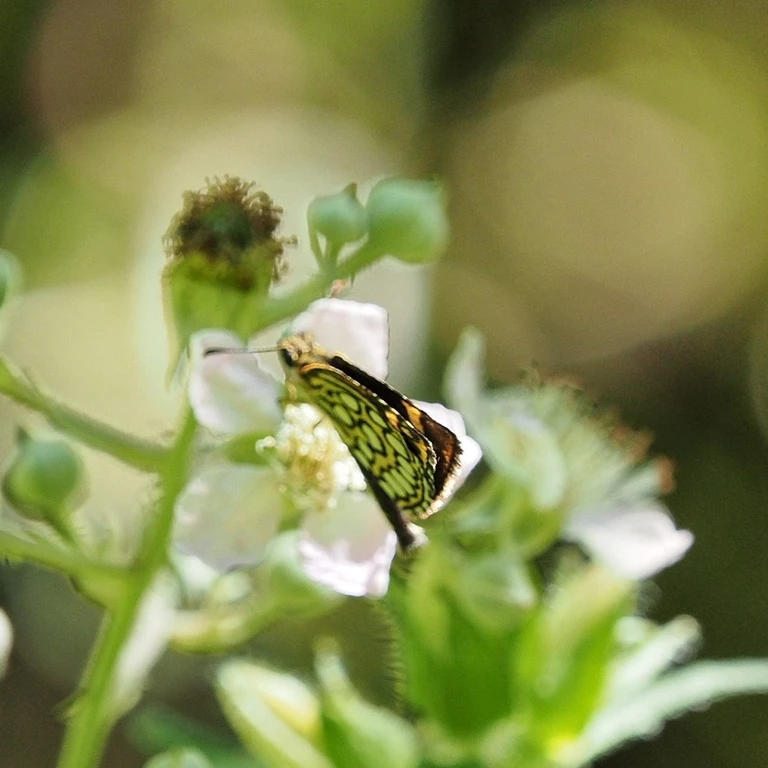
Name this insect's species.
Heteropterus morpheus
